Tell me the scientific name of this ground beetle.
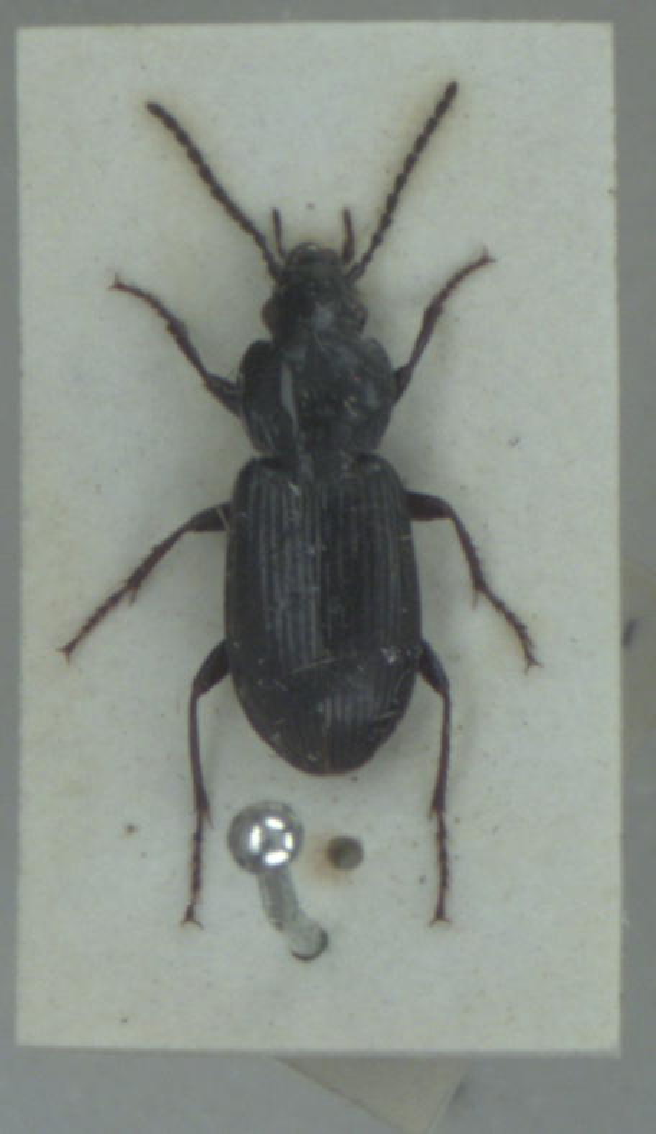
Pterostichus nigrita
